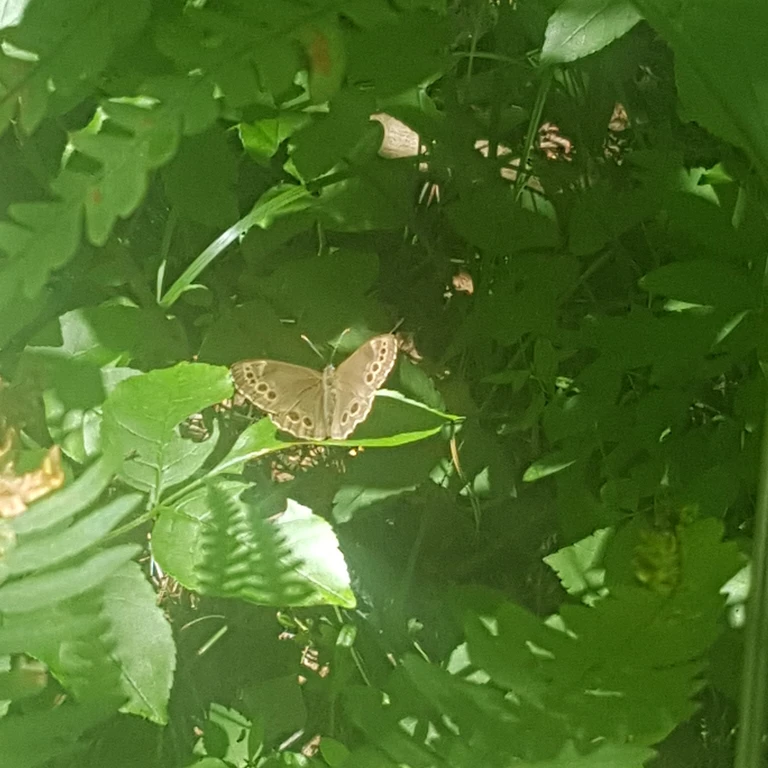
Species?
Lopinga achine (also Pararge achine)
